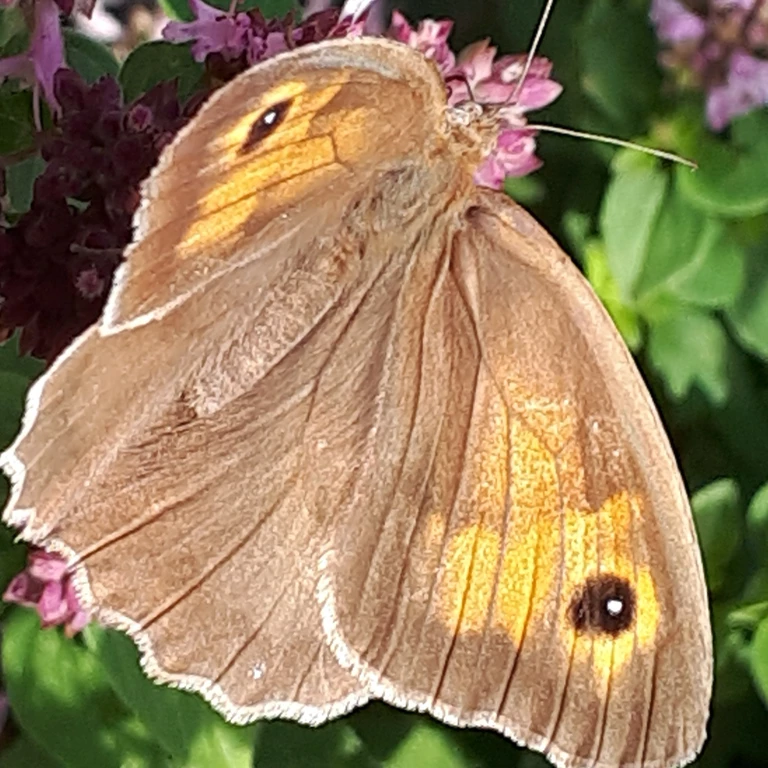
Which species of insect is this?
Maniola jurtina
